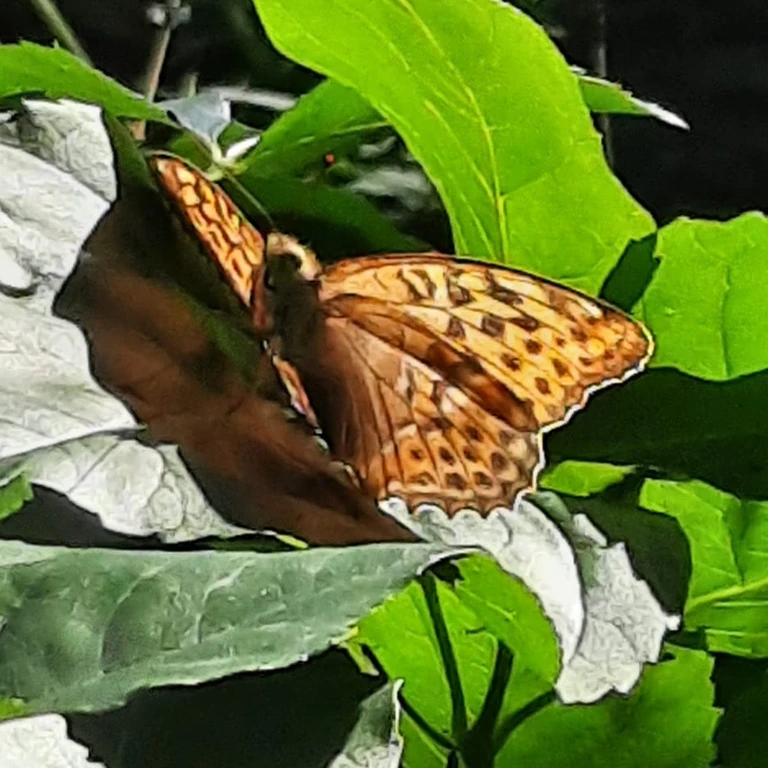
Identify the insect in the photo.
Argynnis paphia
